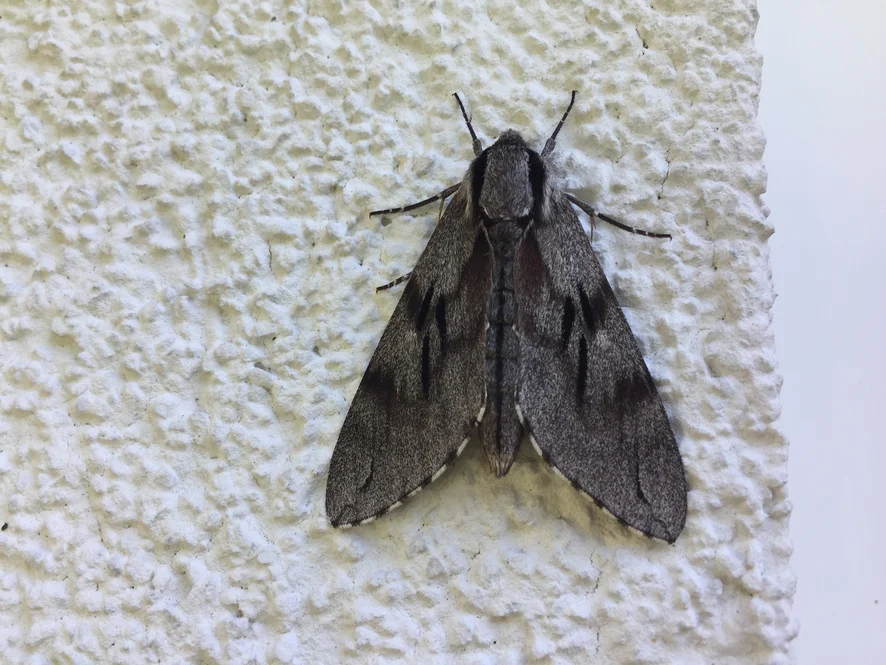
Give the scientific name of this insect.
Sphinx pinastri
